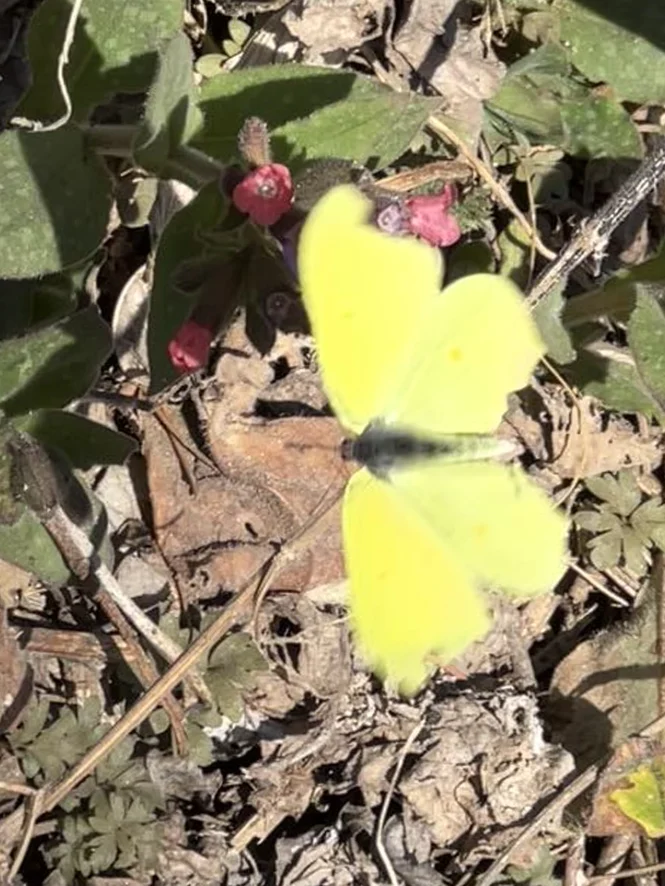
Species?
Gonepteryx rhamni
